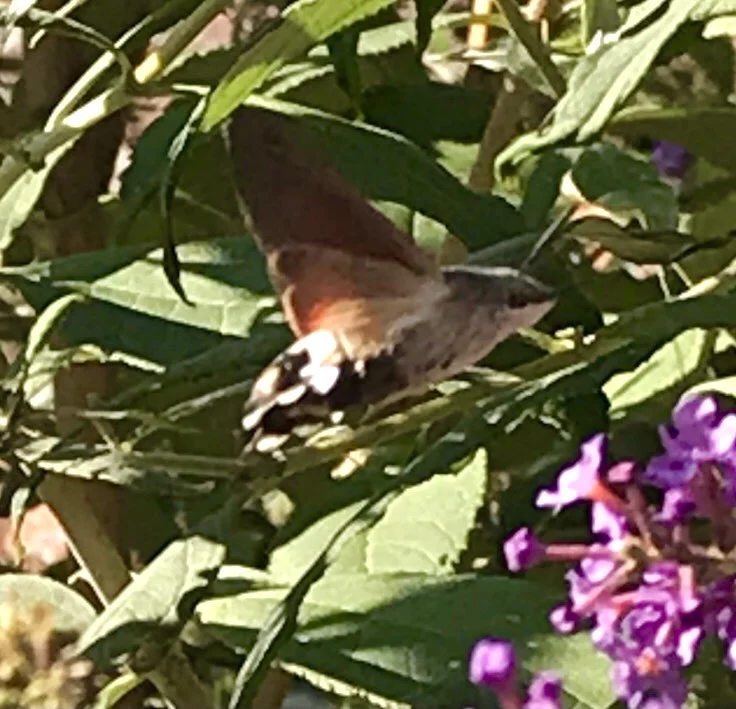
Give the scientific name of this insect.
Macroglossum stellatarum
